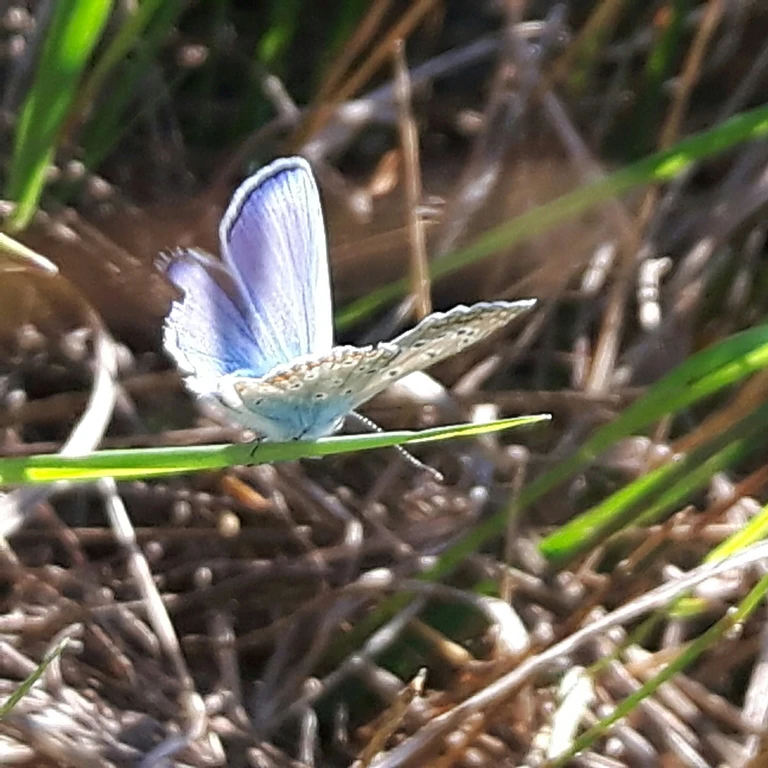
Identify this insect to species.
Polyommatus icarus
